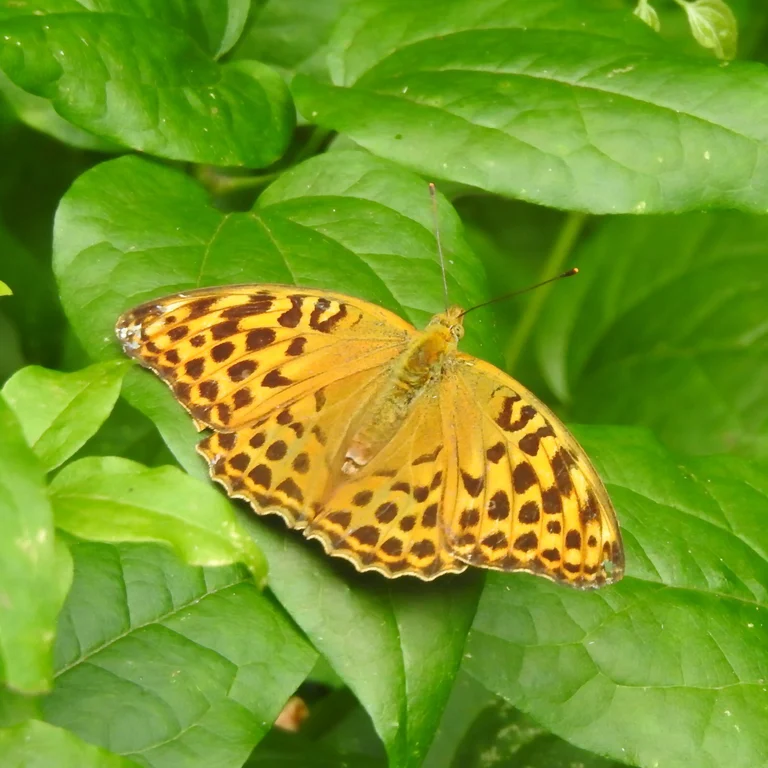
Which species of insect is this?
Argynnis paphia
